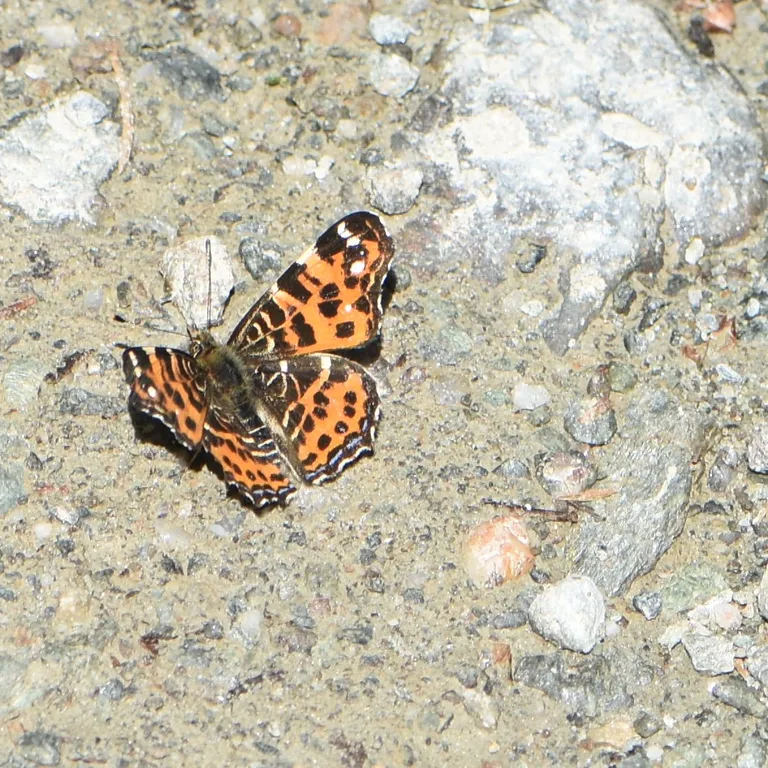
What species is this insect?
Araschnia levana
